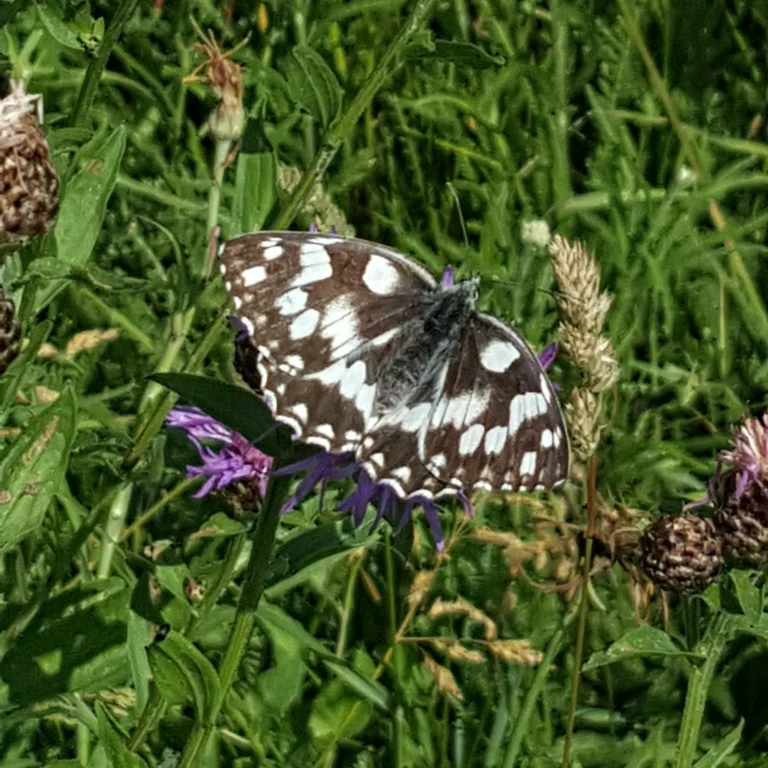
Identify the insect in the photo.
Melanargia galathea
